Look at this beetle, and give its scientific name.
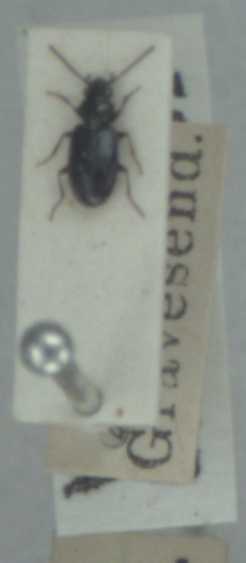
Bembidion minimum
